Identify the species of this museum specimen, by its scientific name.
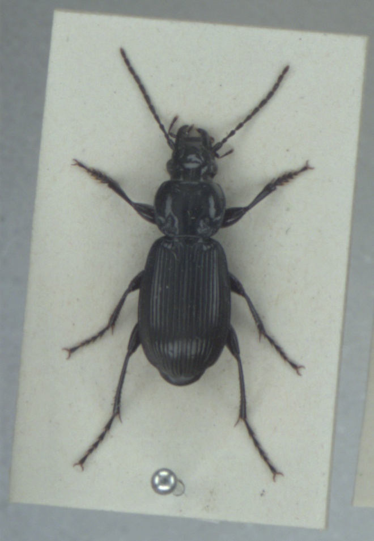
Pterostichus aethiops
